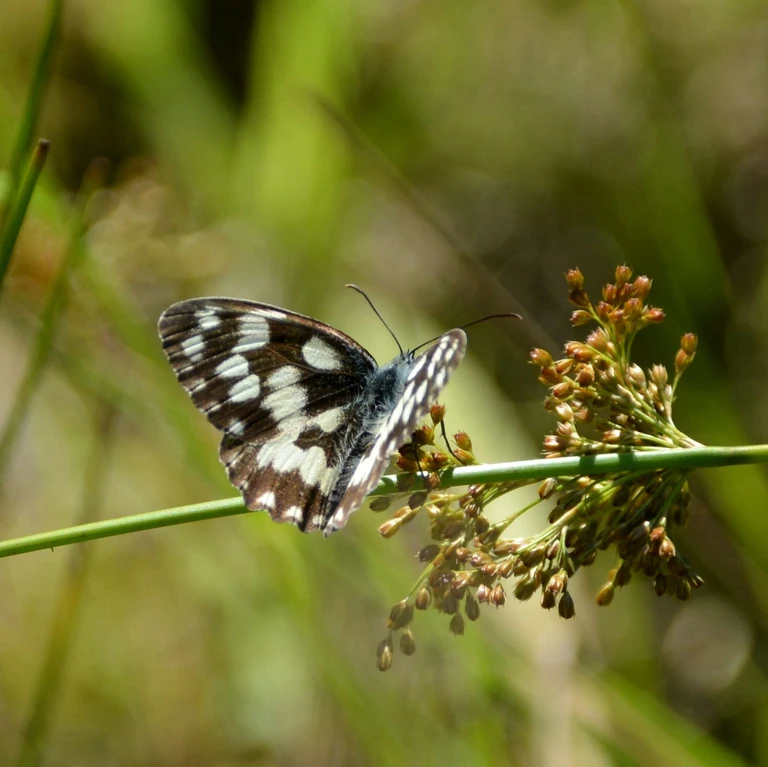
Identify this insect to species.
Melanargia galathea
